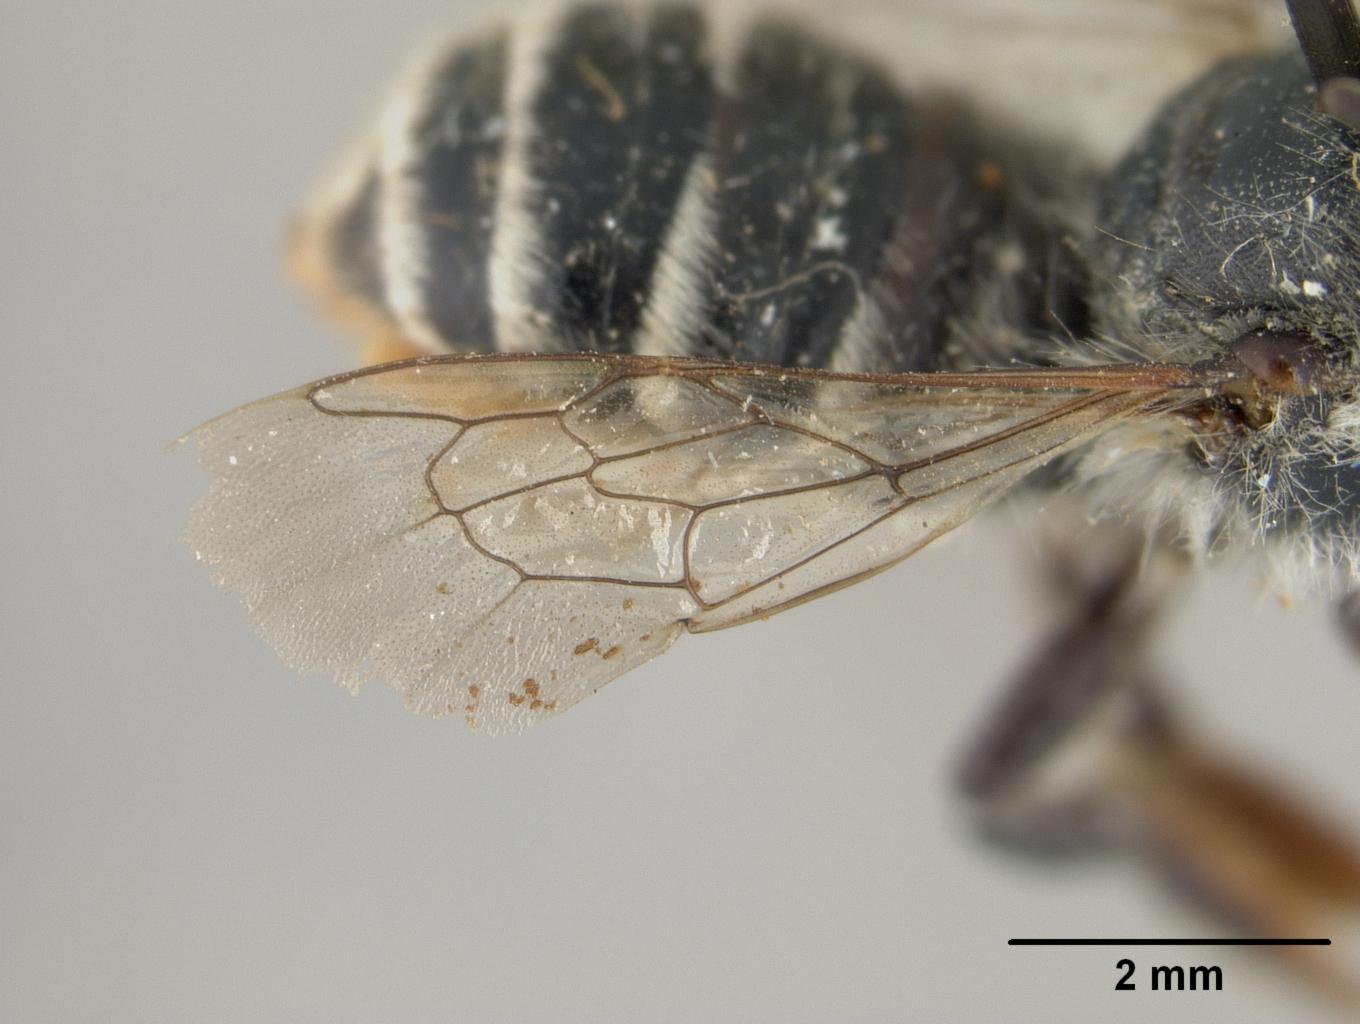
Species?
Megachile rupshuensis
